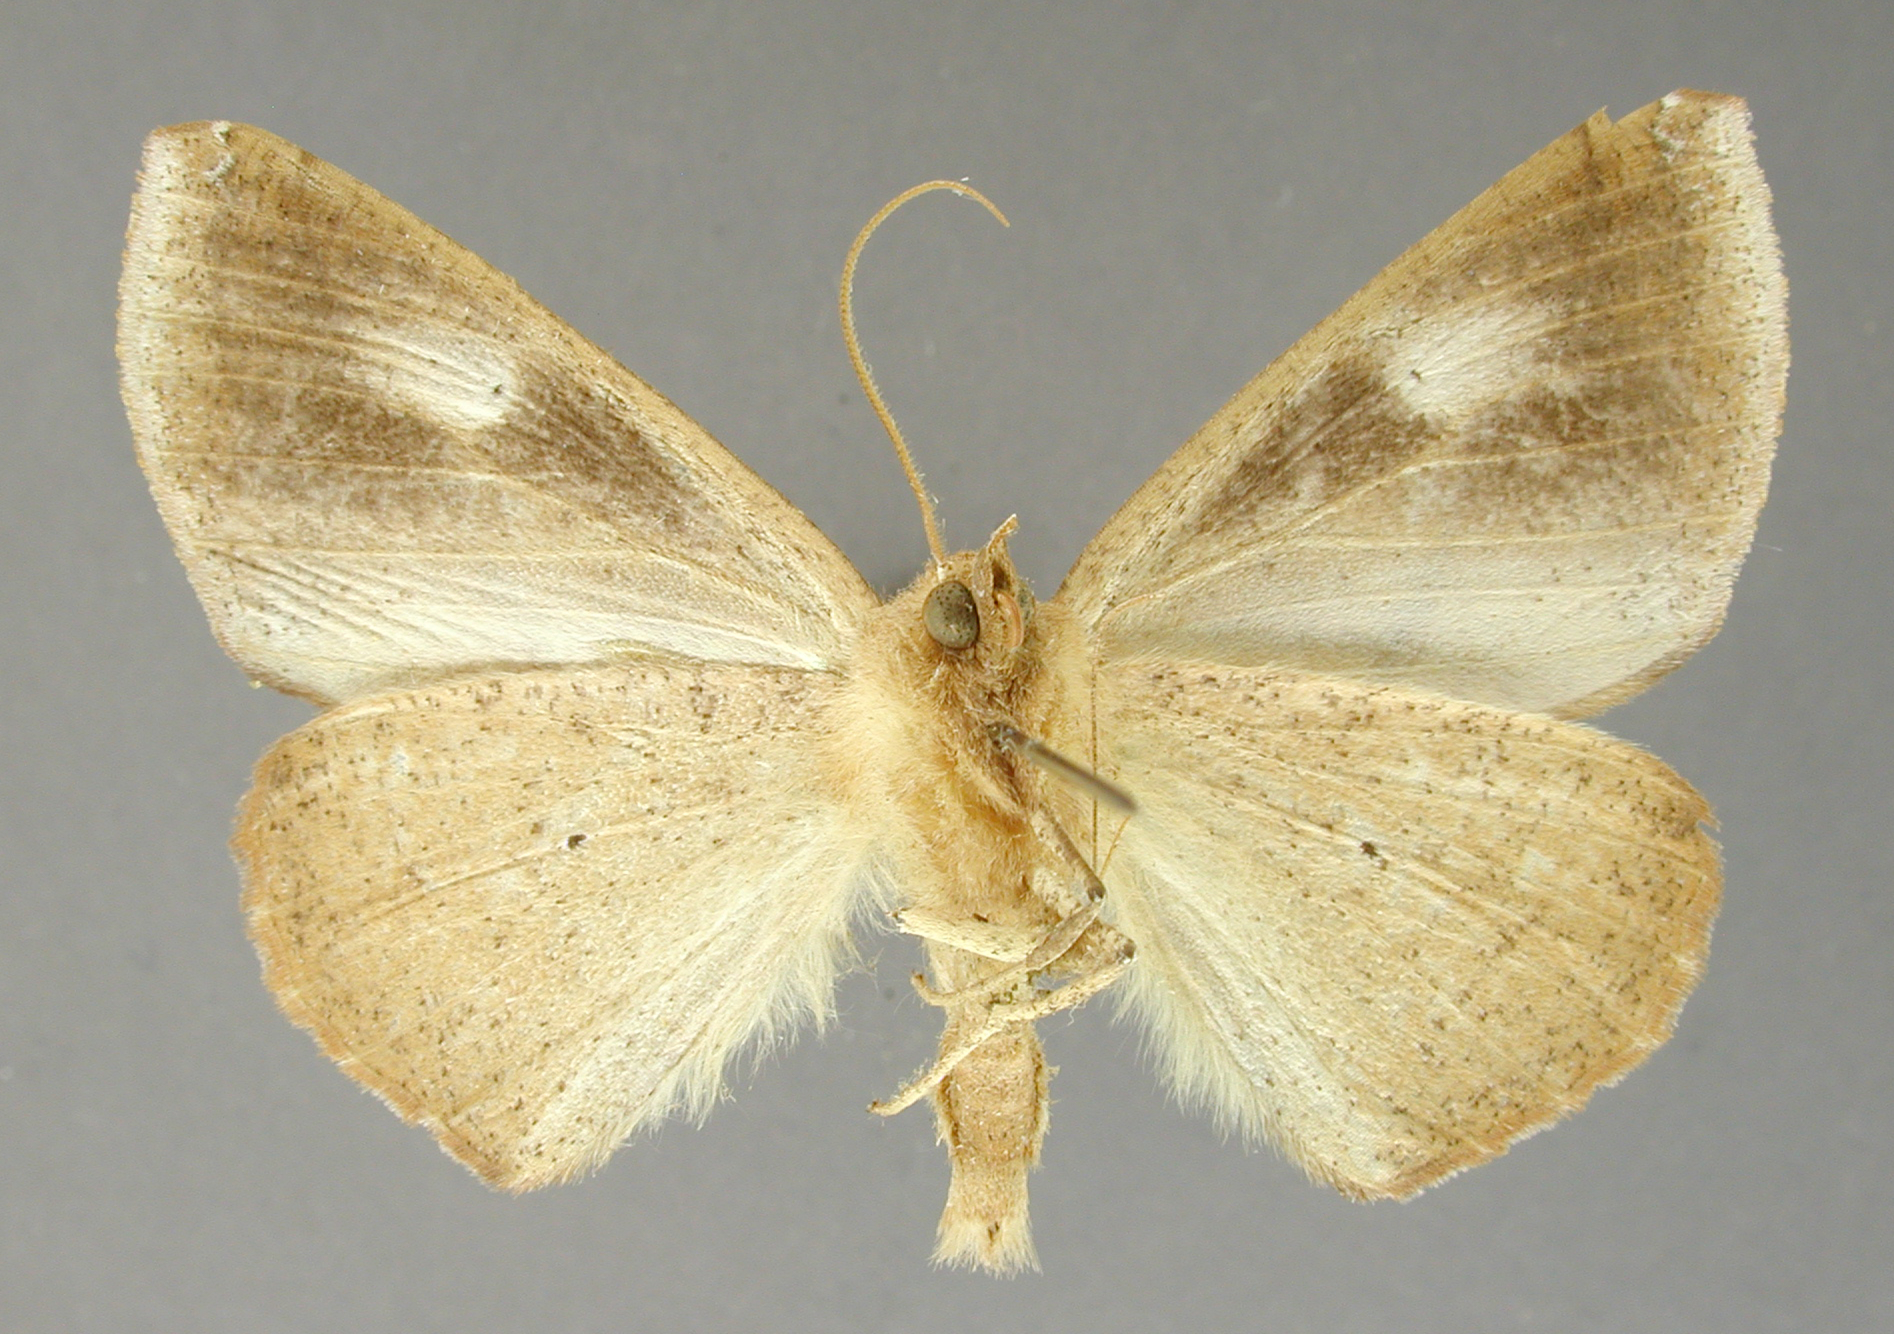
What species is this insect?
Bassania jocosa
